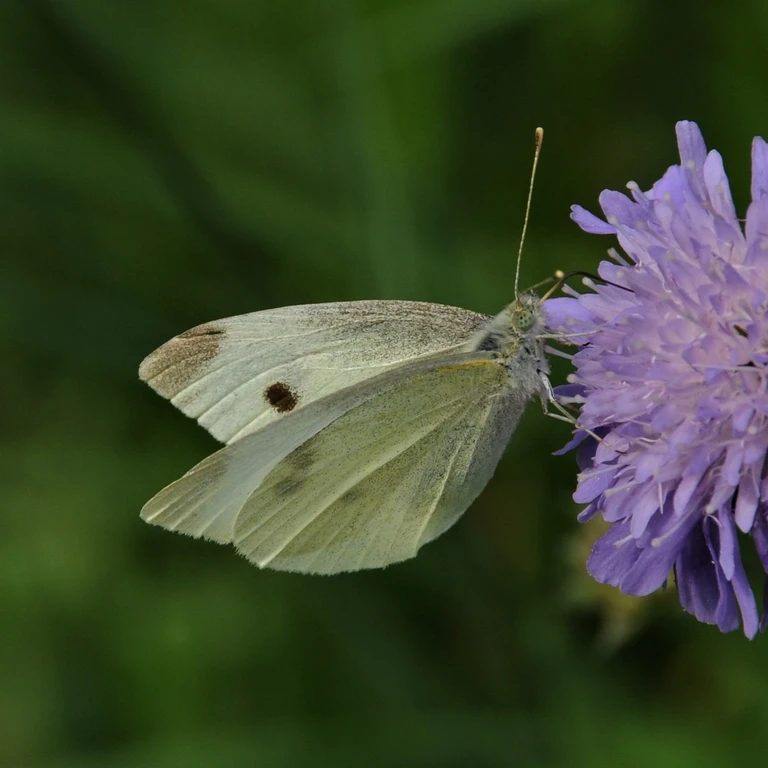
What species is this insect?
Pieris rapae
